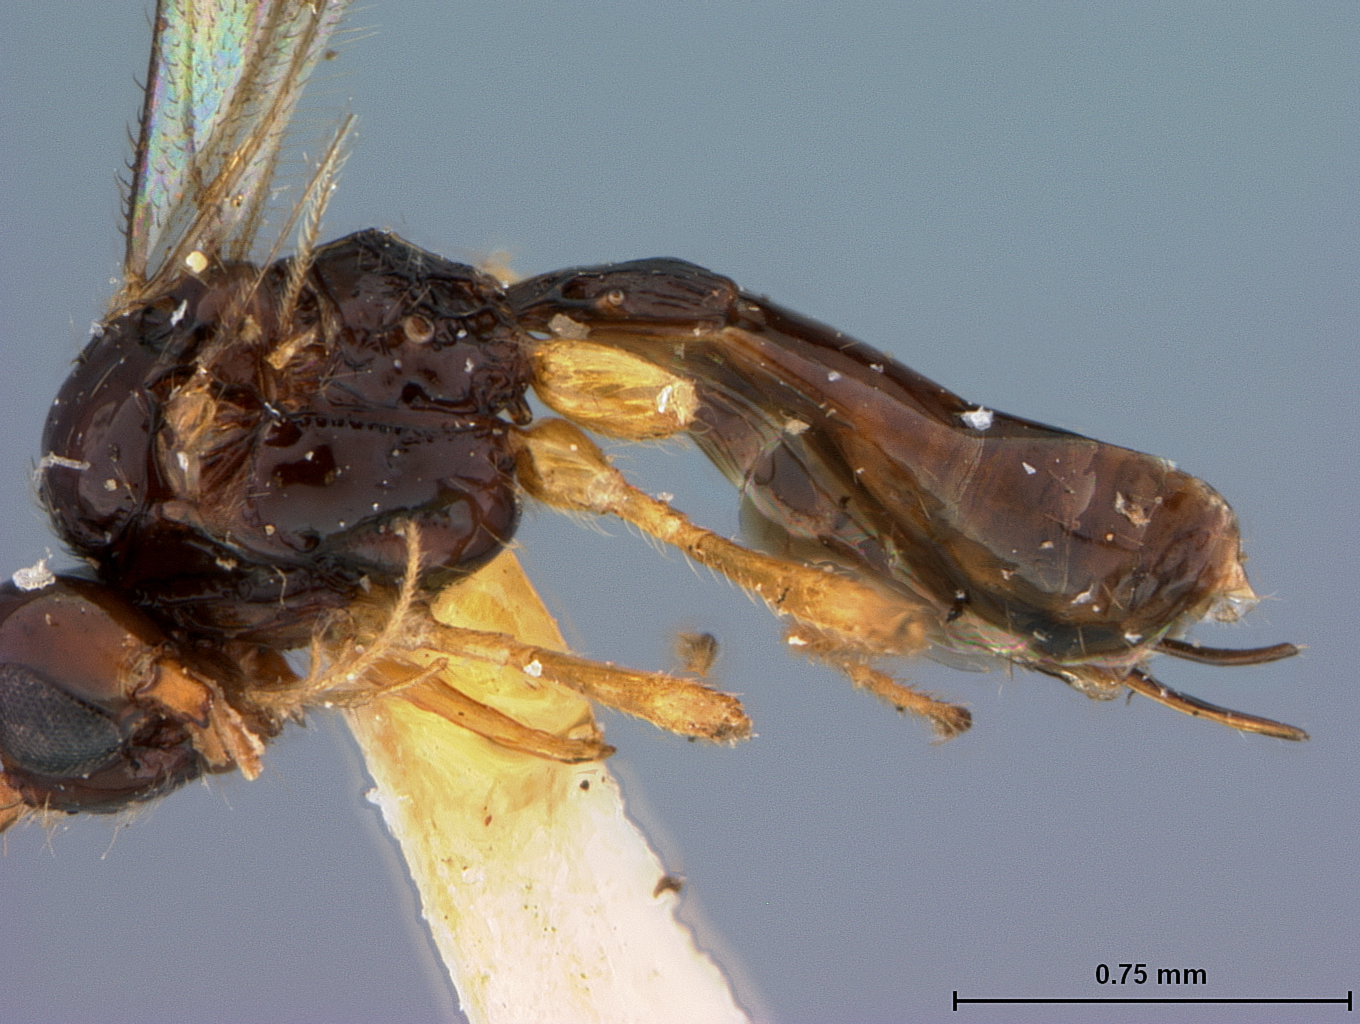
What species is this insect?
Aspilota spiracularis
